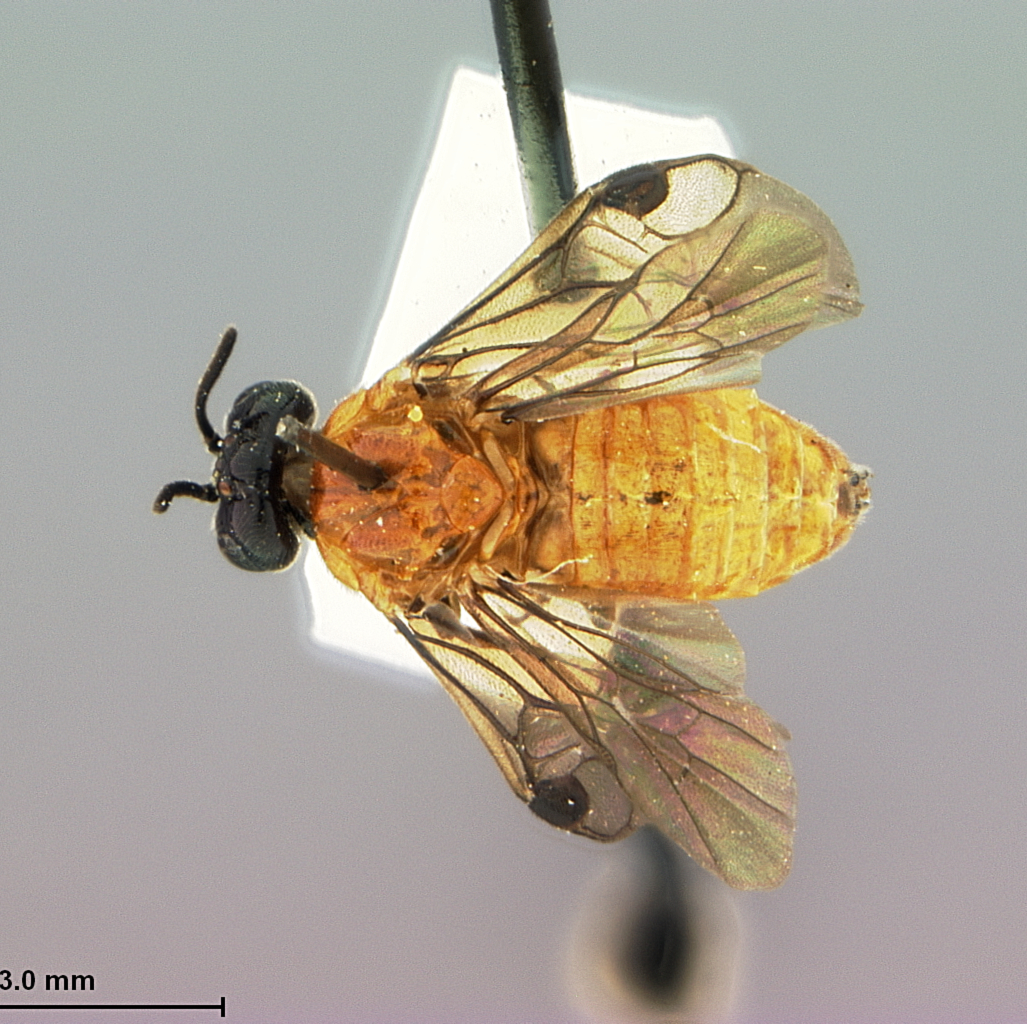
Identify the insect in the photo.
Ptenus magnus
